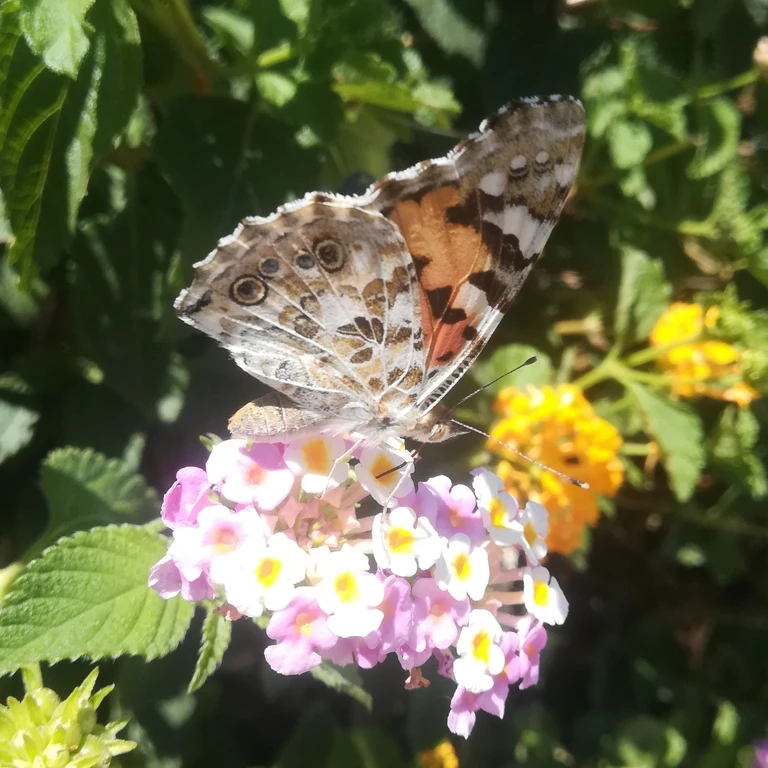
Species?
Vanessa cardui
